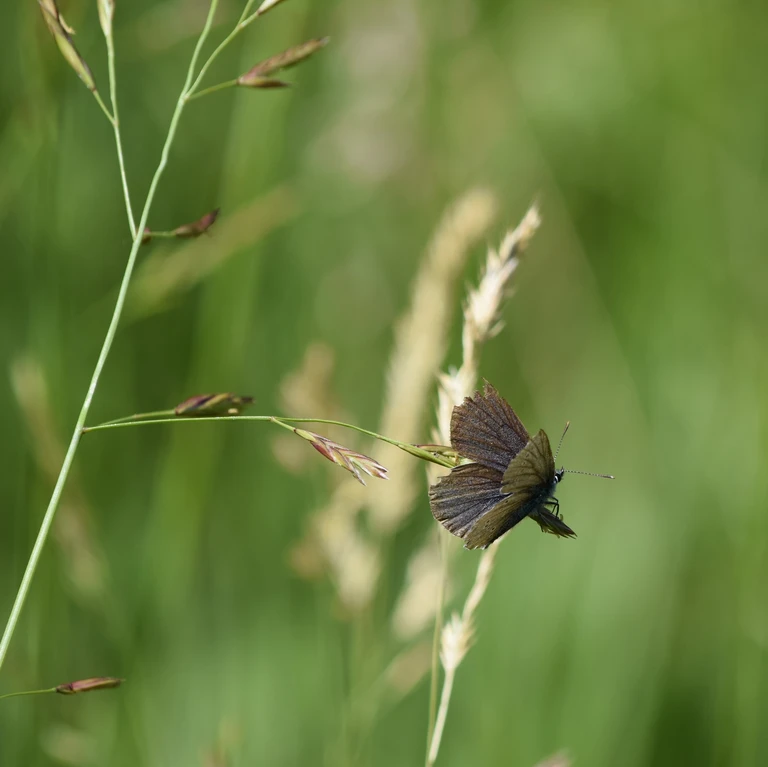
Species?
Cyaniris semiargus
